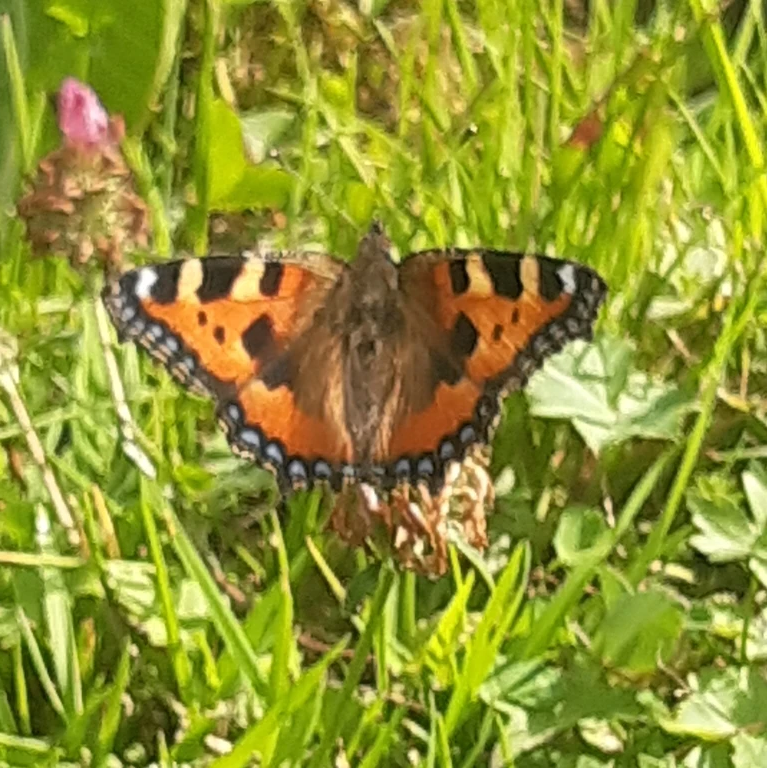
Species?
Aglais urticae
